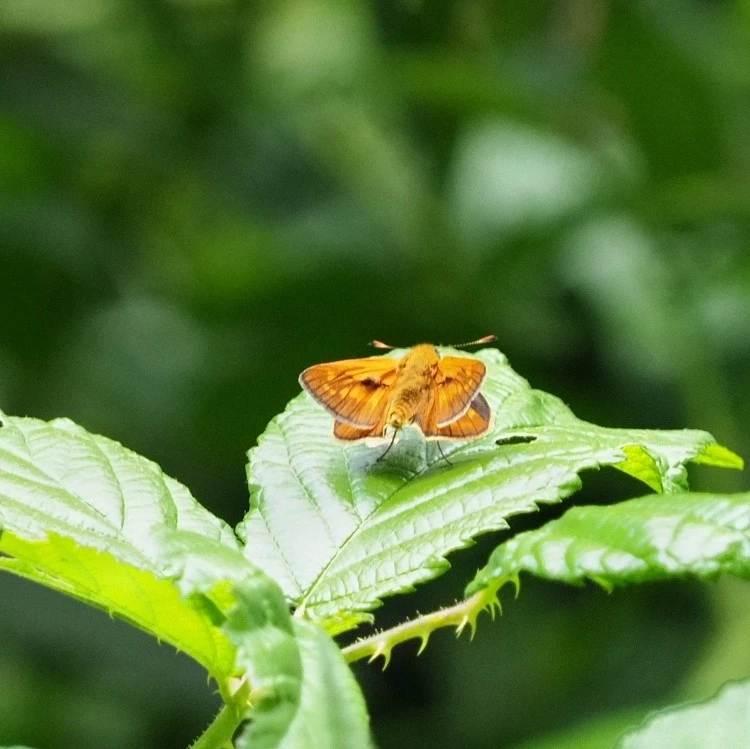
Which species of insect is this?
Ochlodes sylvanus (also Ochlodes venata)
